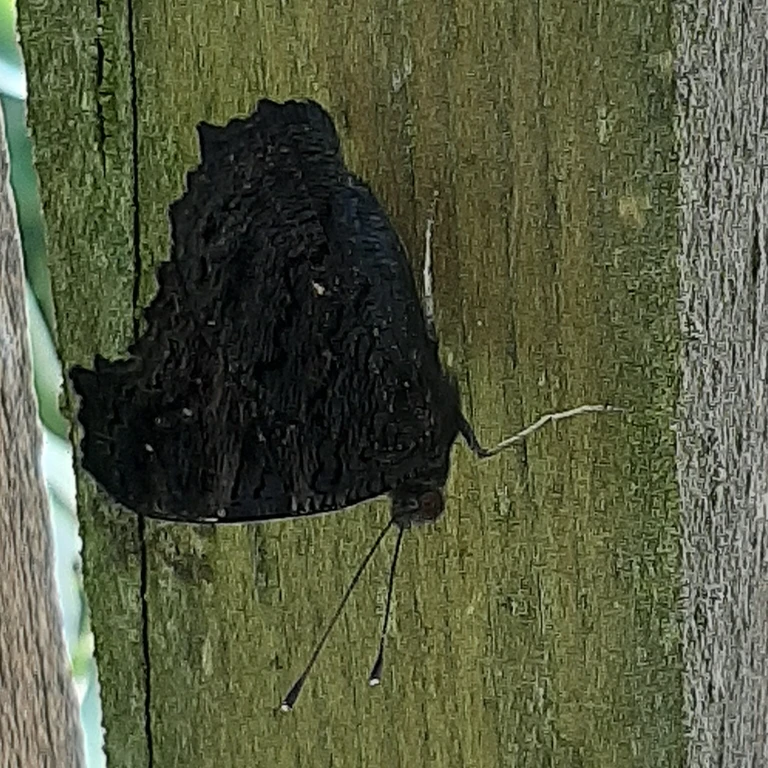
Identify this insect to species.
Aglais io
